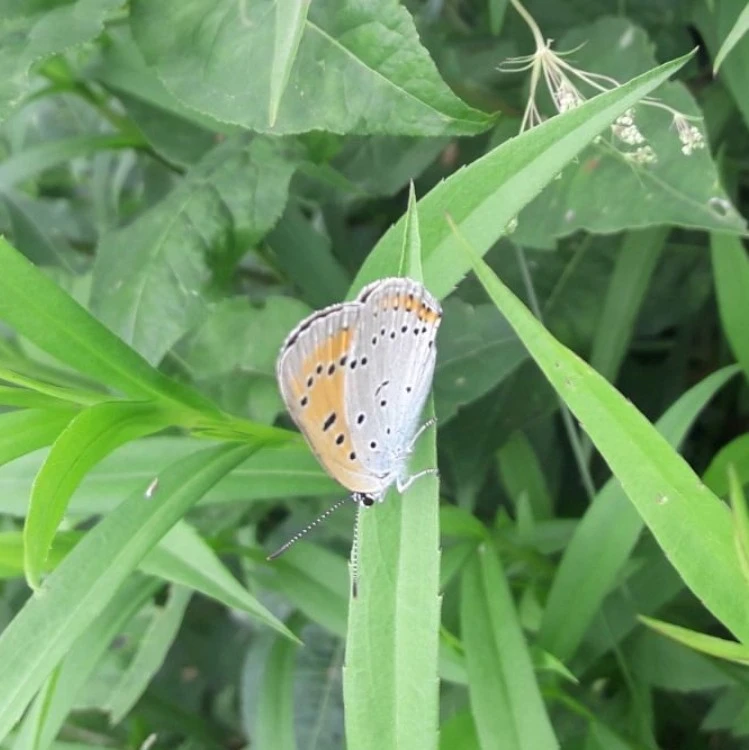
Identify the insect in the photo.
Lycaena dispar
